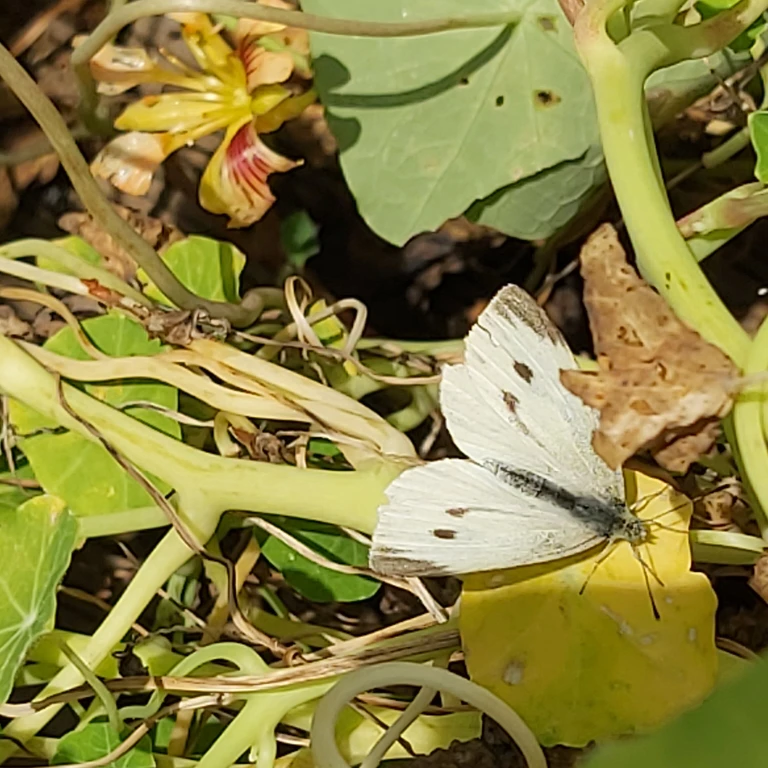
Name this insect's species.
Pieris rapae
